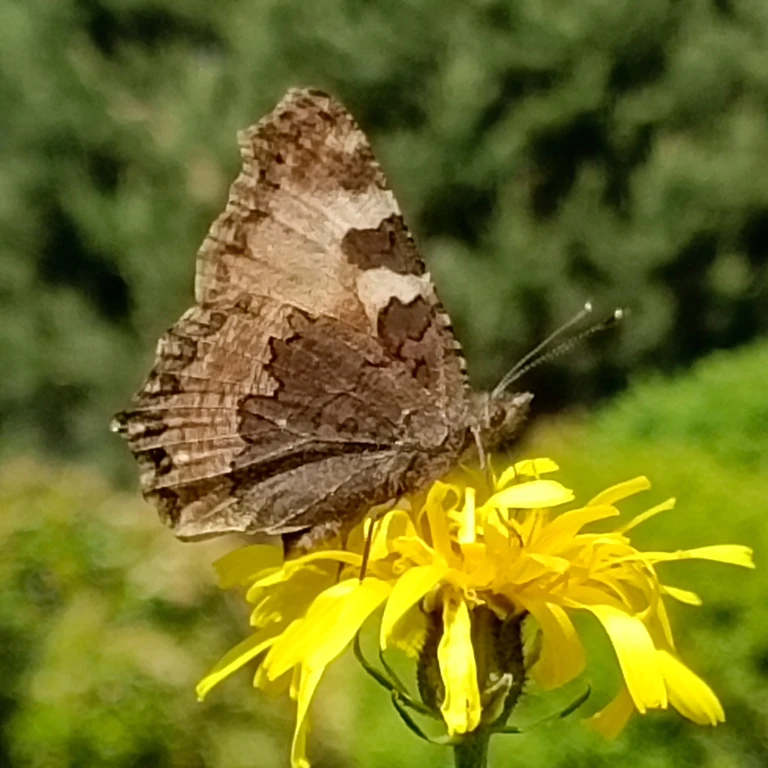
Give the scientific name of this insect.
Aglais urticae
